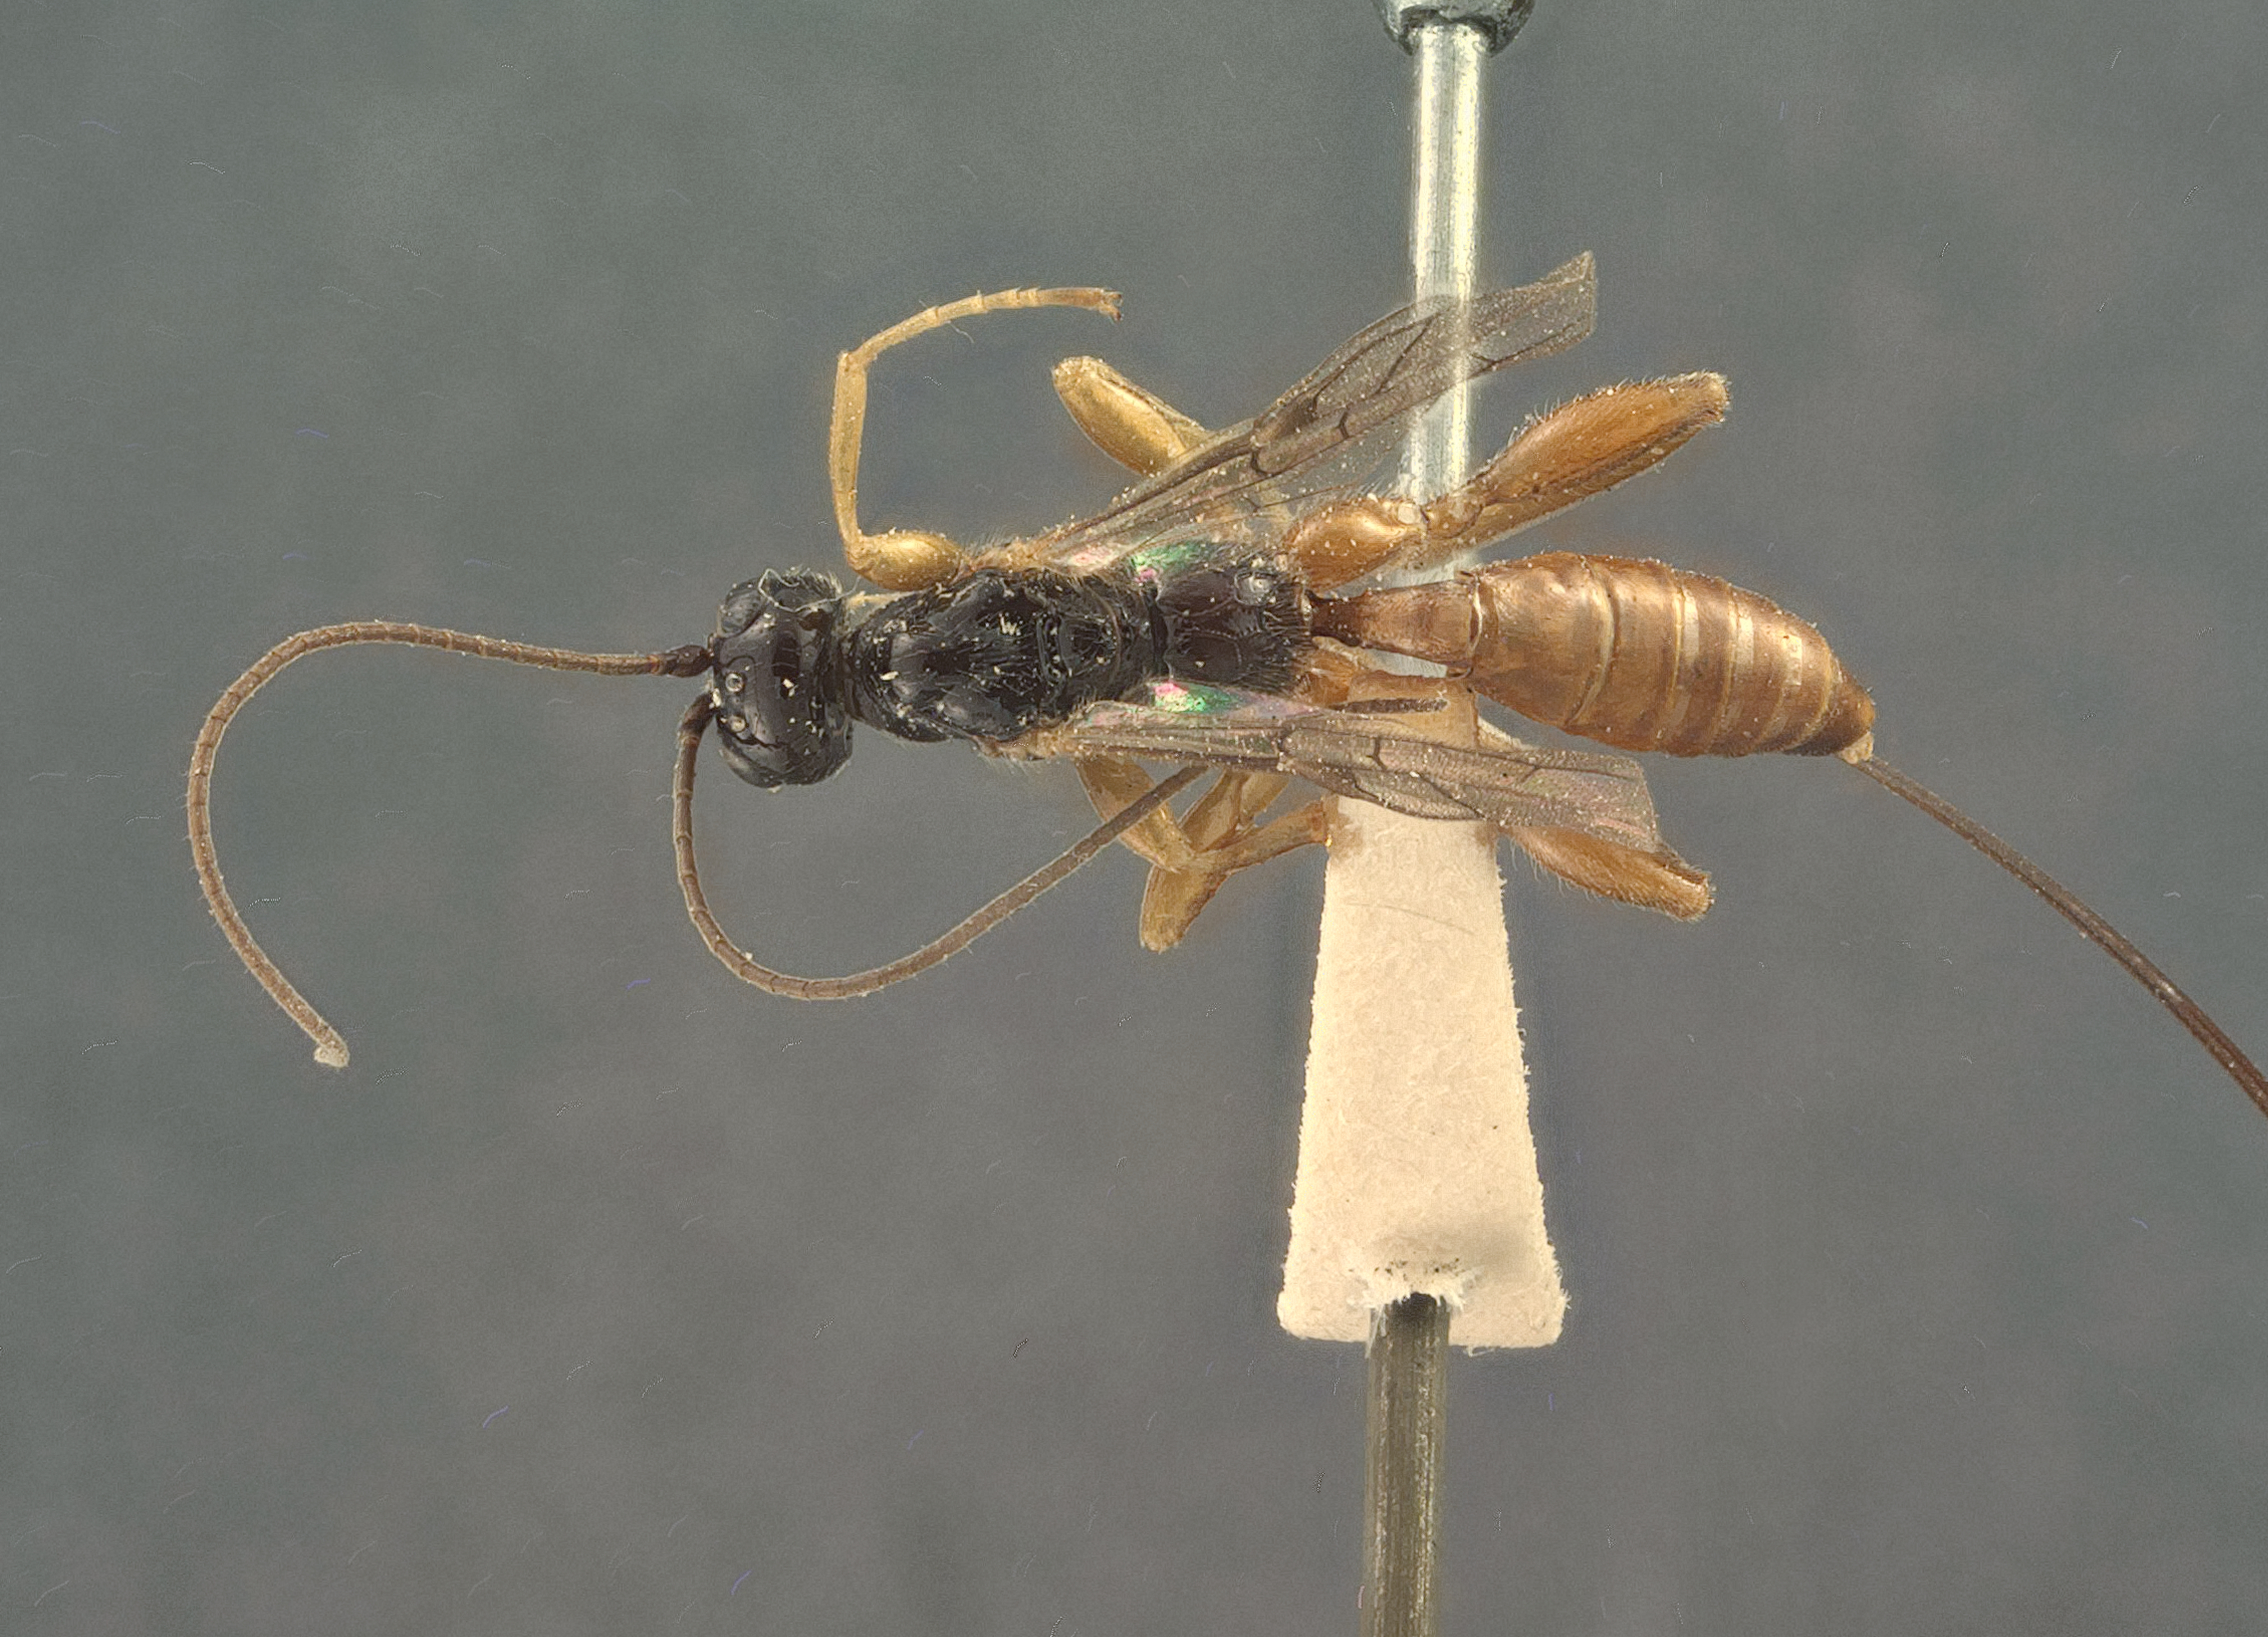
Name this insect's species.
Odontomerus strangaliae
